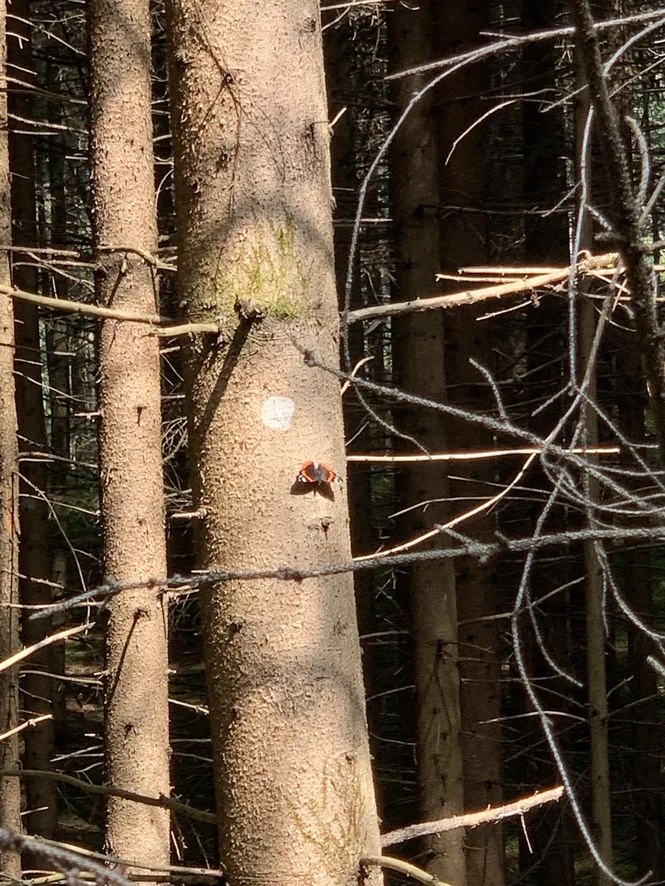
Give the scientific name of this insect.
Vanessa atalanta
